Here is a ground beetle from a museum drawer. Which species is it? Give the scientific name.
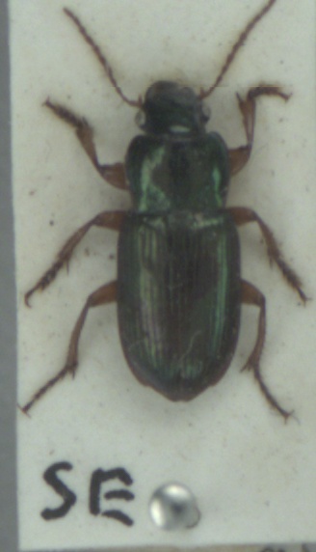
Harpalus affinis
